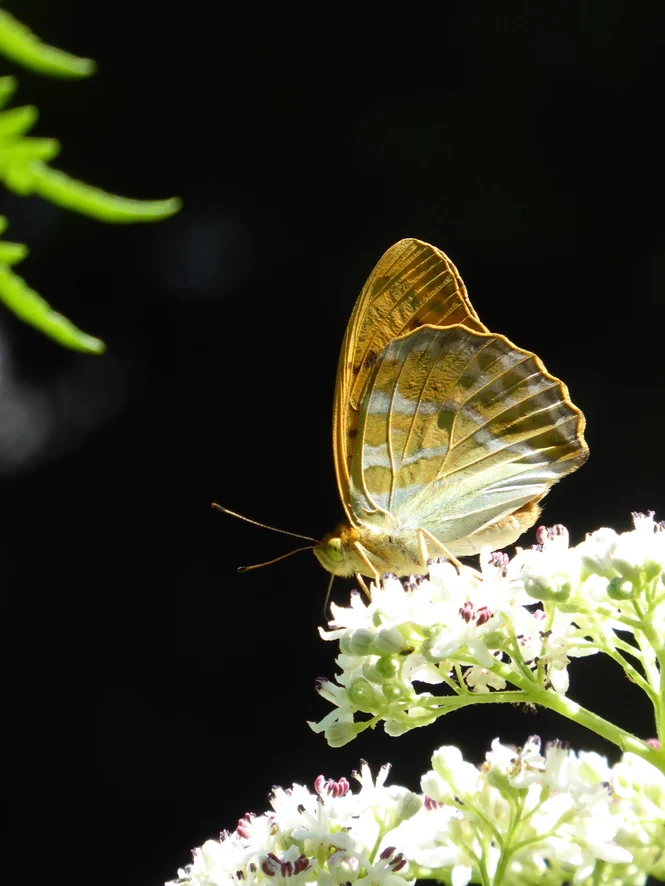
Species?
Argynnis paphia
